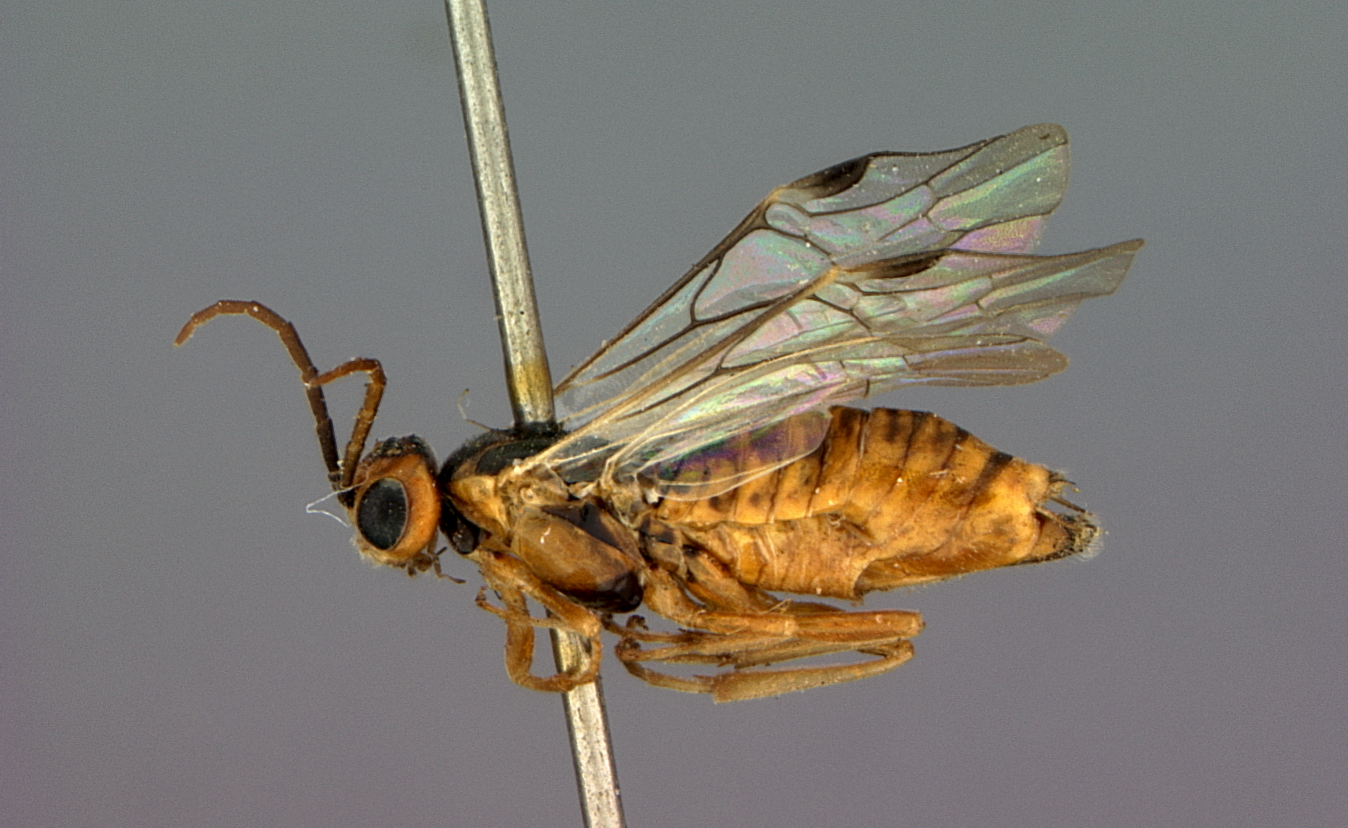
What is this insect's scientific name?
Cryptocampus bakeri
